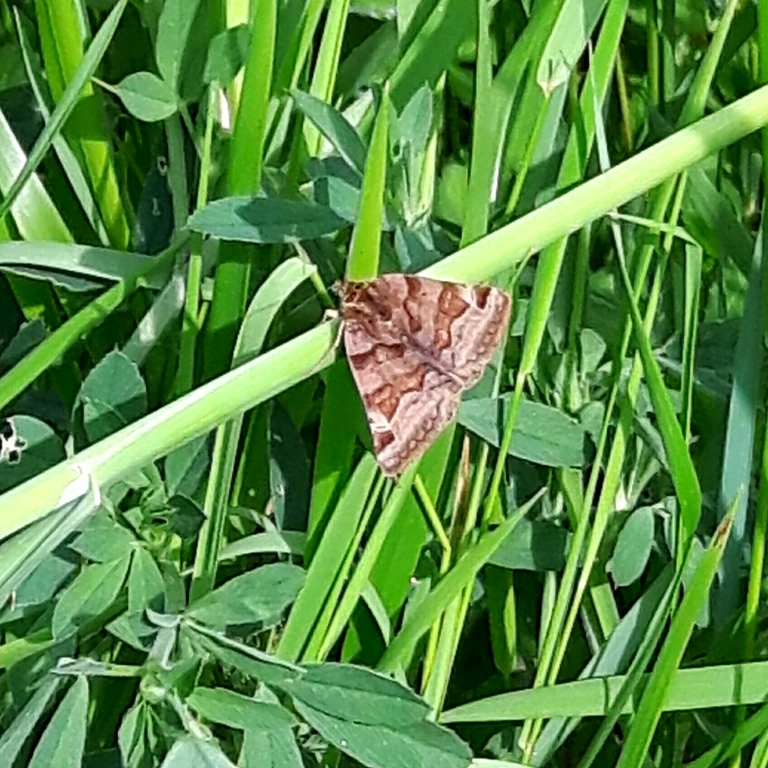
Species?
Euclidia glyphica
